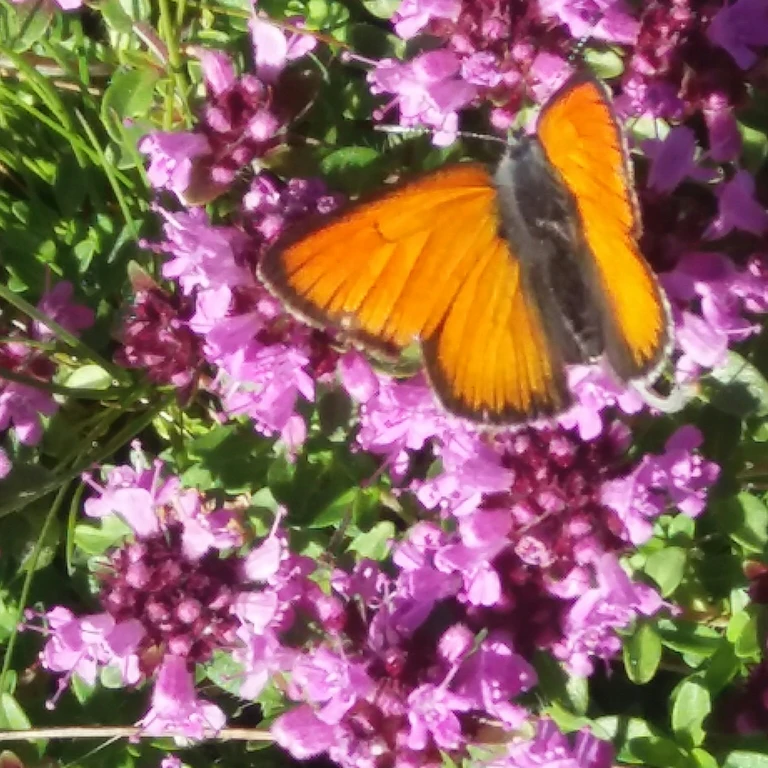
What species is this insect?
Lycaena virgaureae
